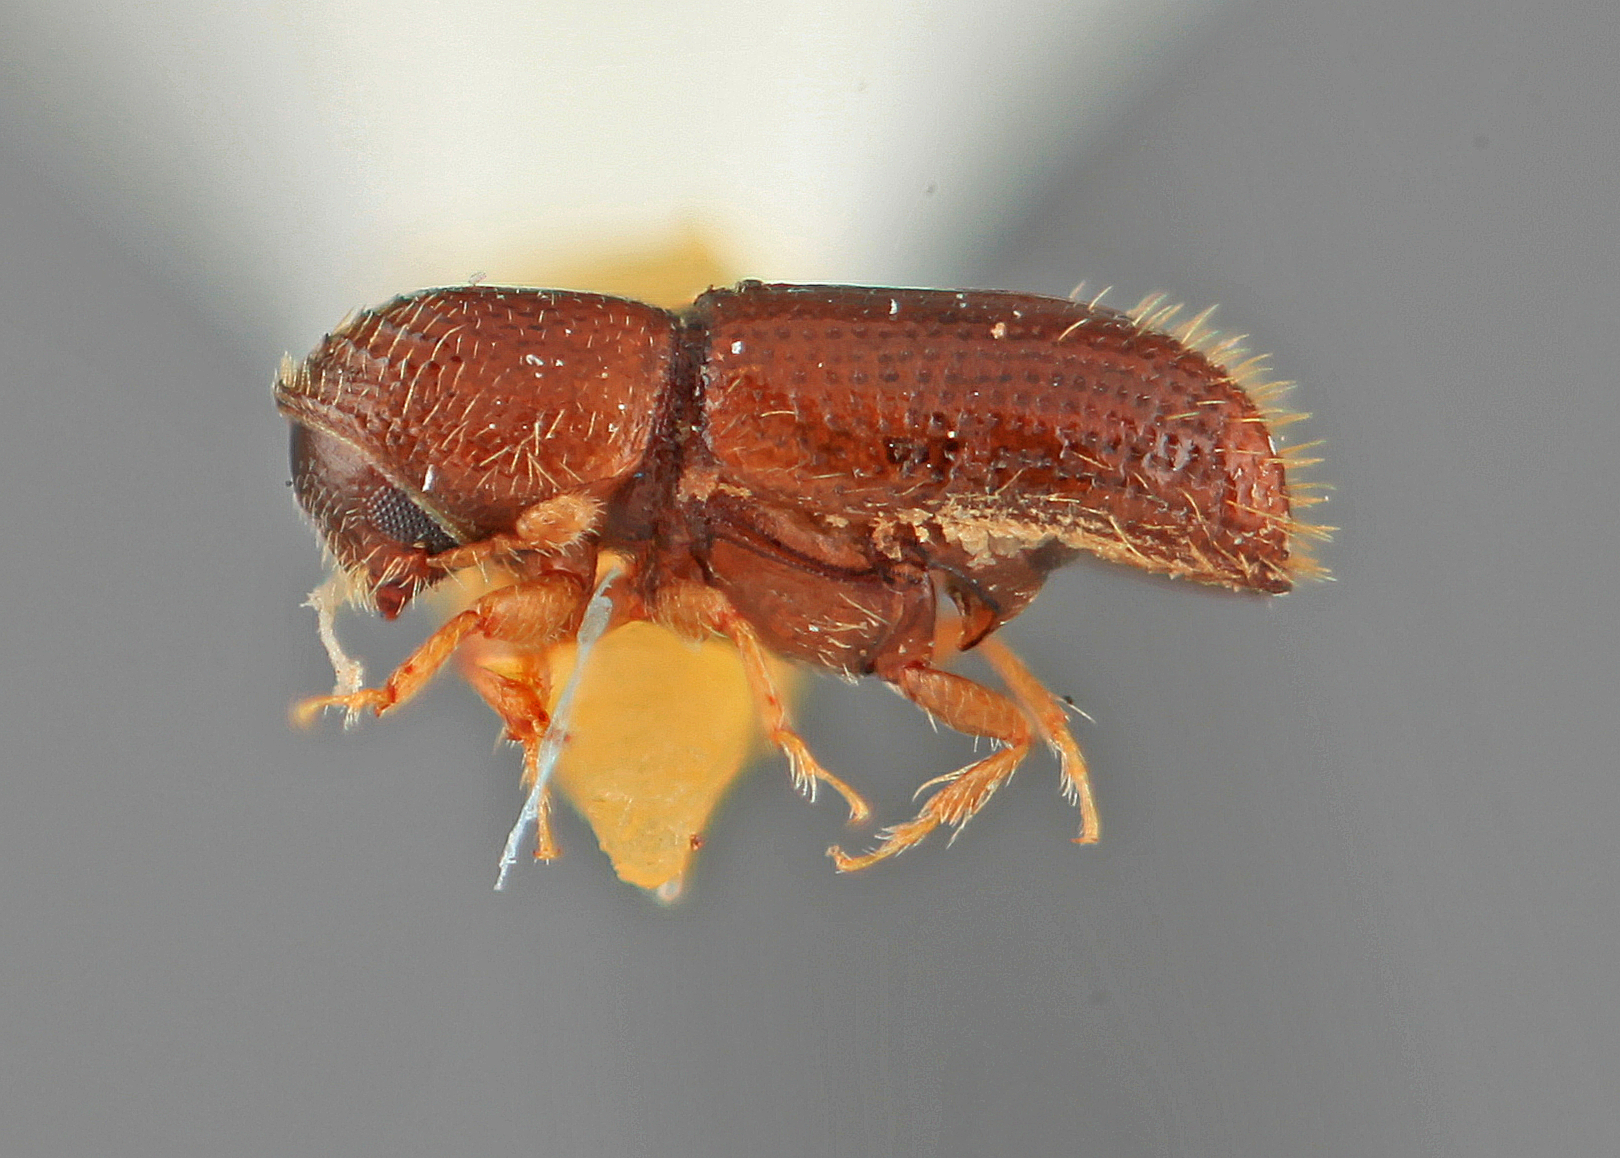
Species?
Pityophthorus paulus
